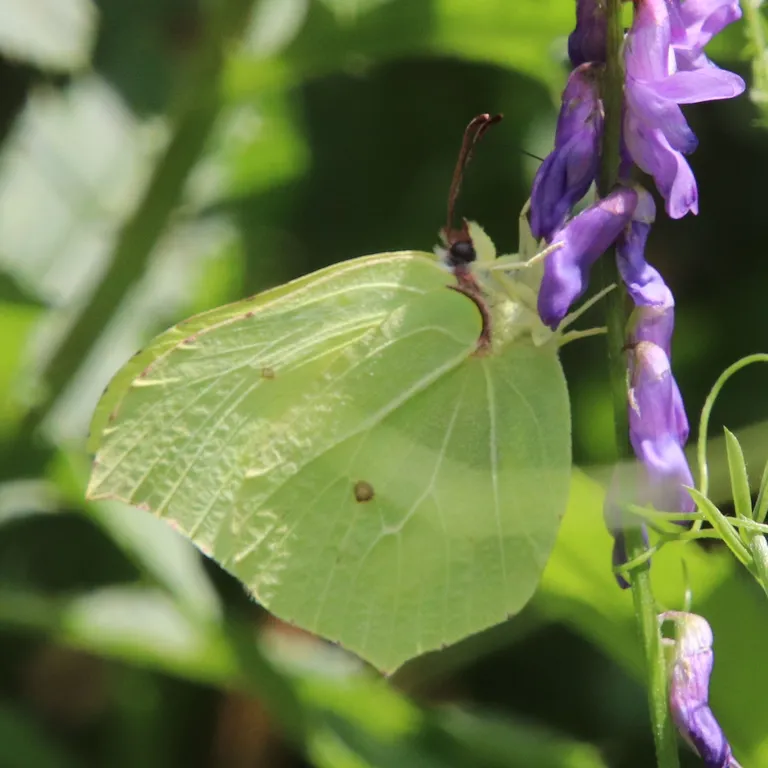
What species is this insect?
Gonepteryx rhamni
